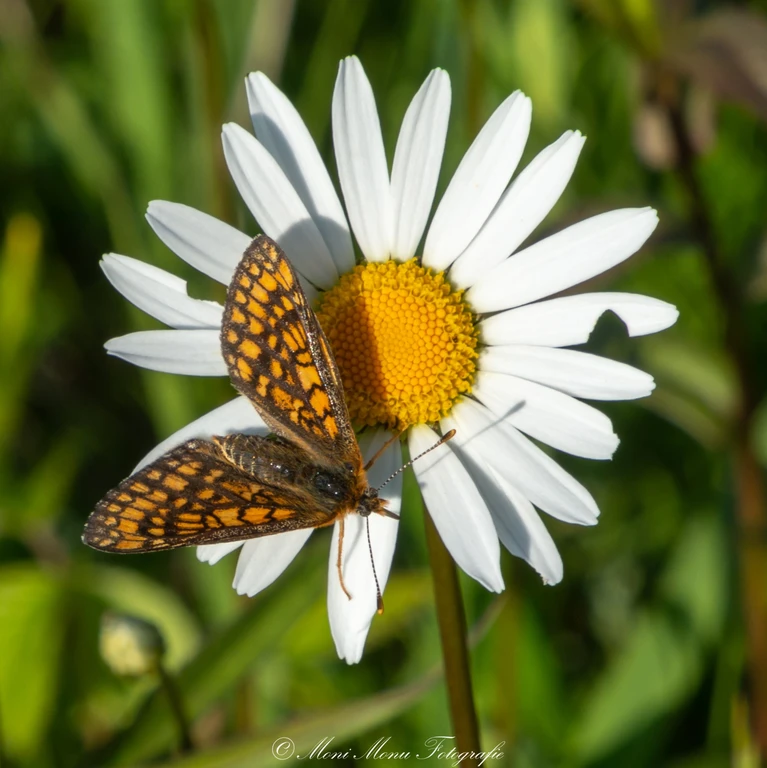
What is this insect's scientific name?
Euphydryas aurinia
